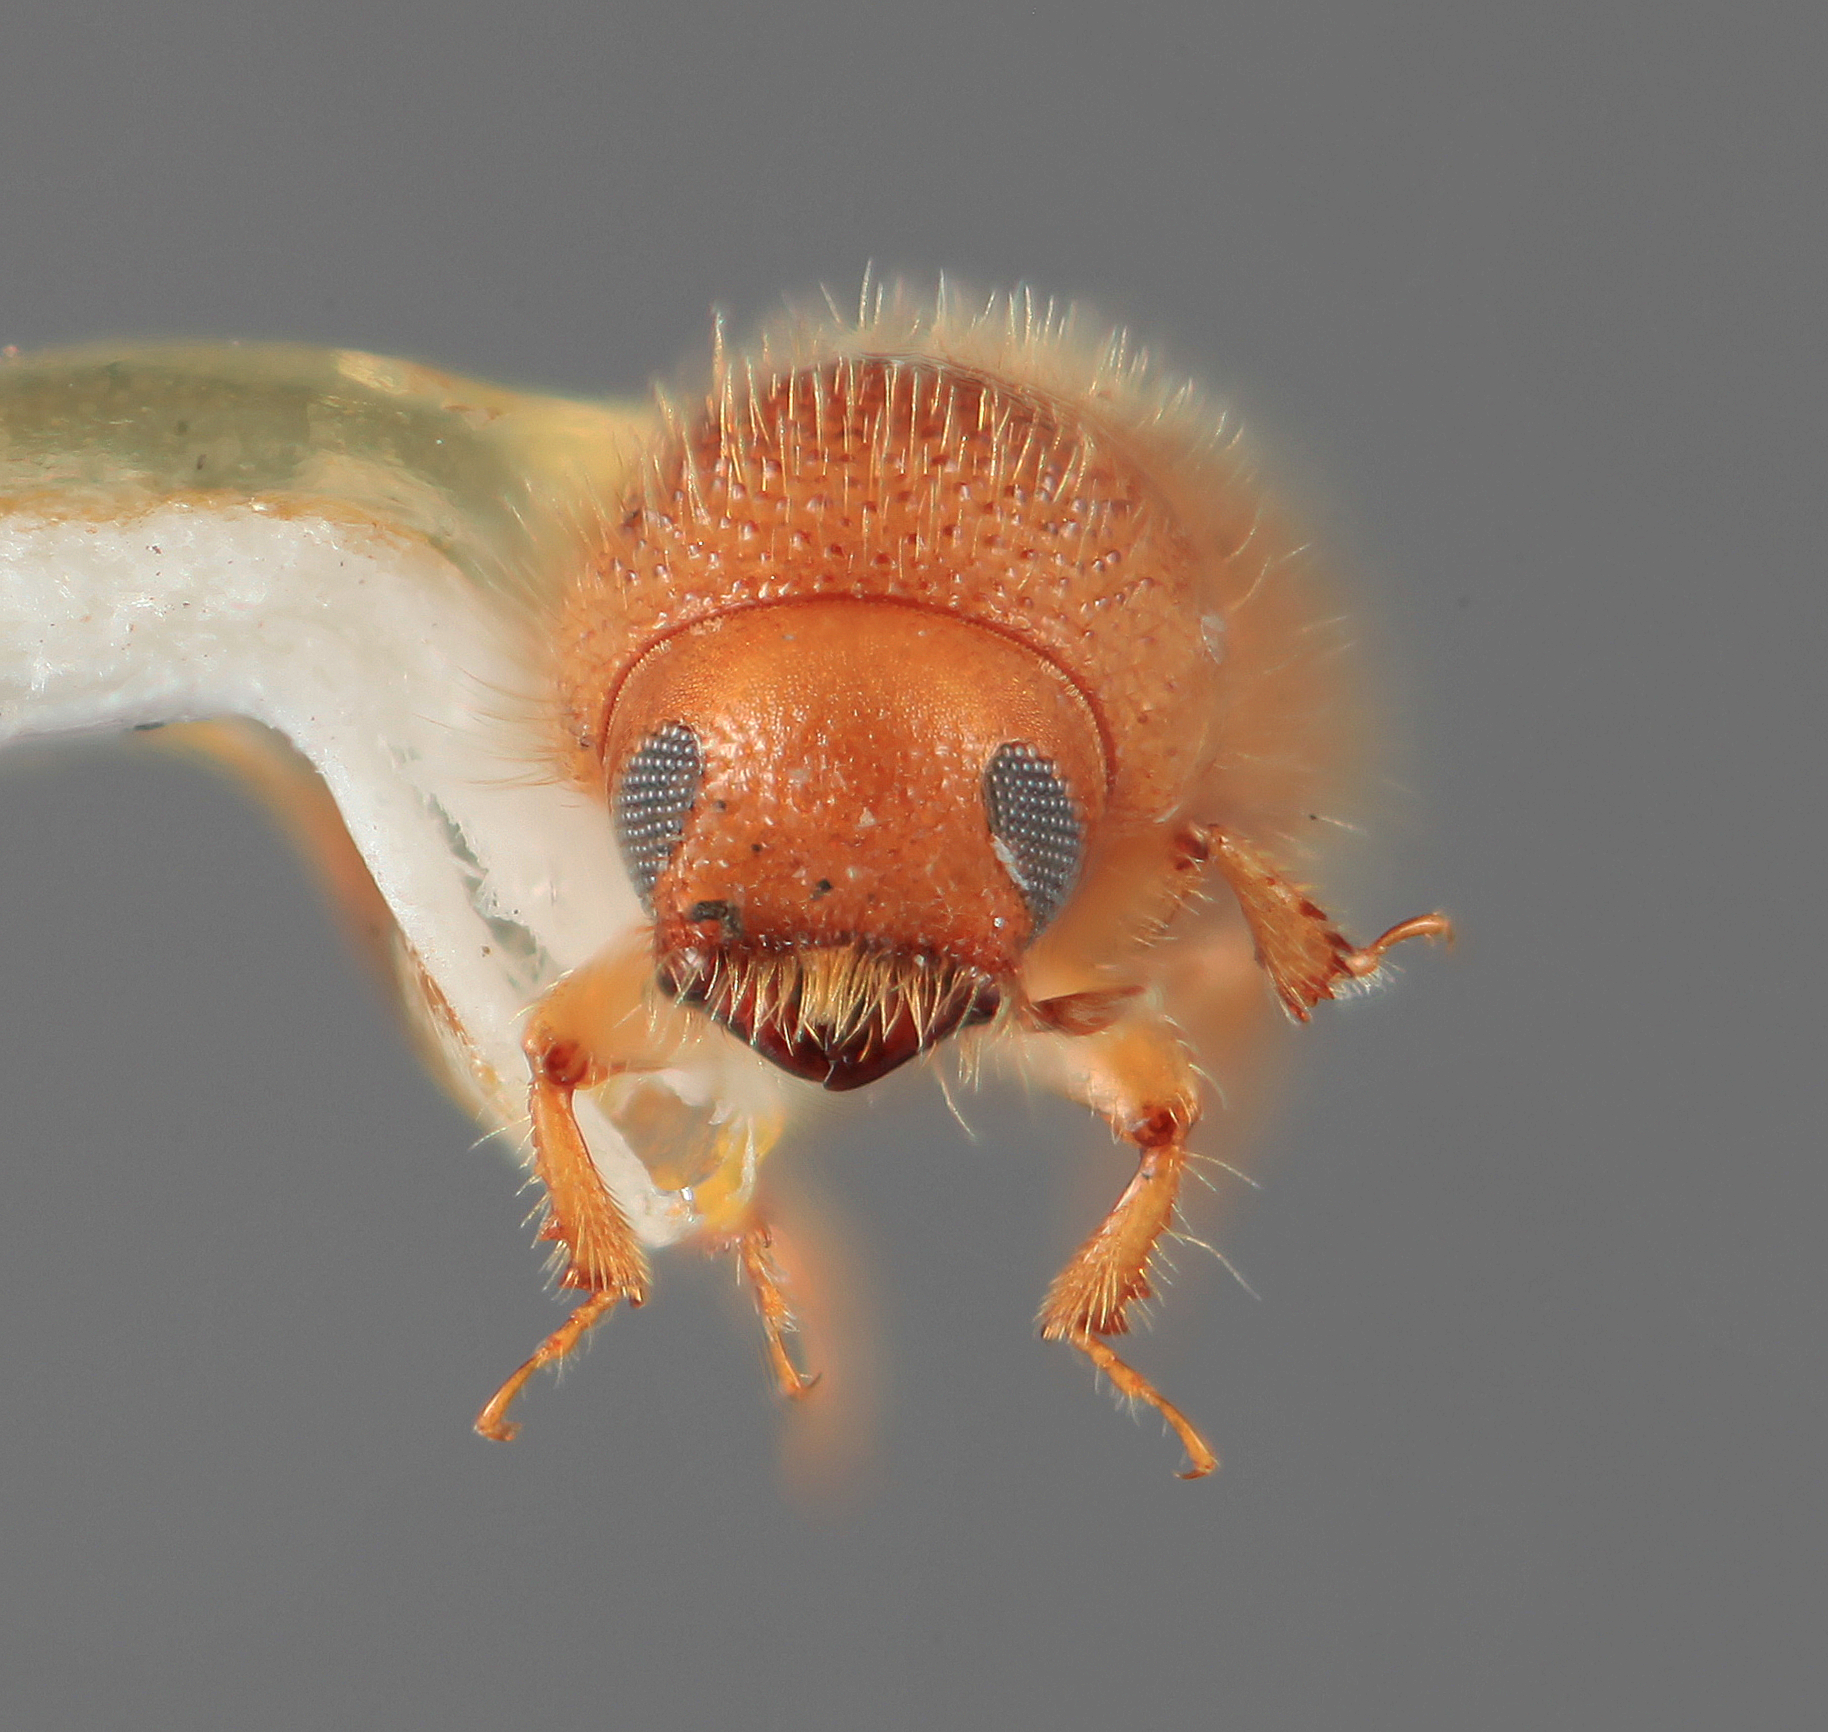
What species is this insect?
Mimips analogus
